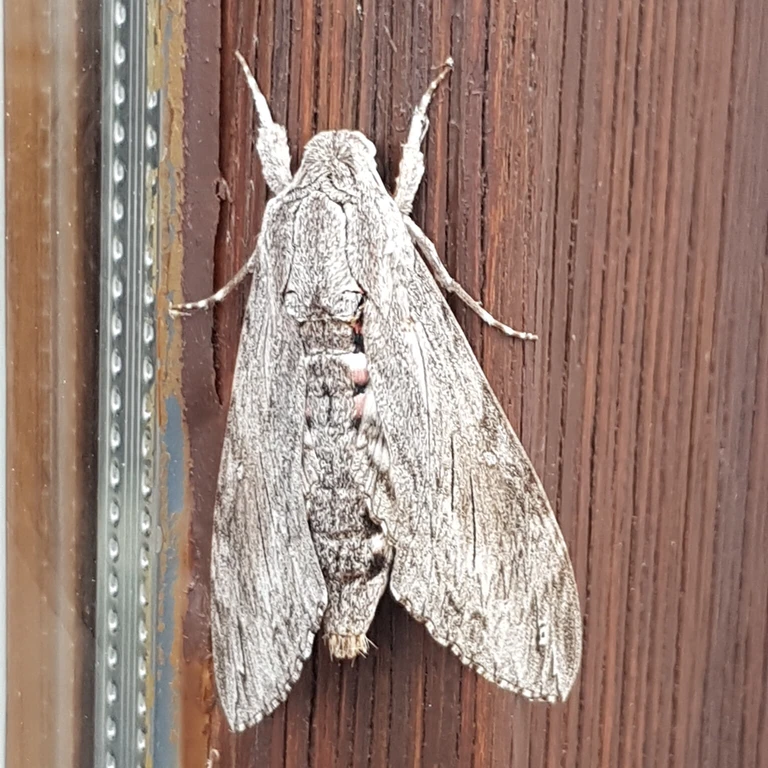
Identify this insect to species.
Agrius convolvuli
